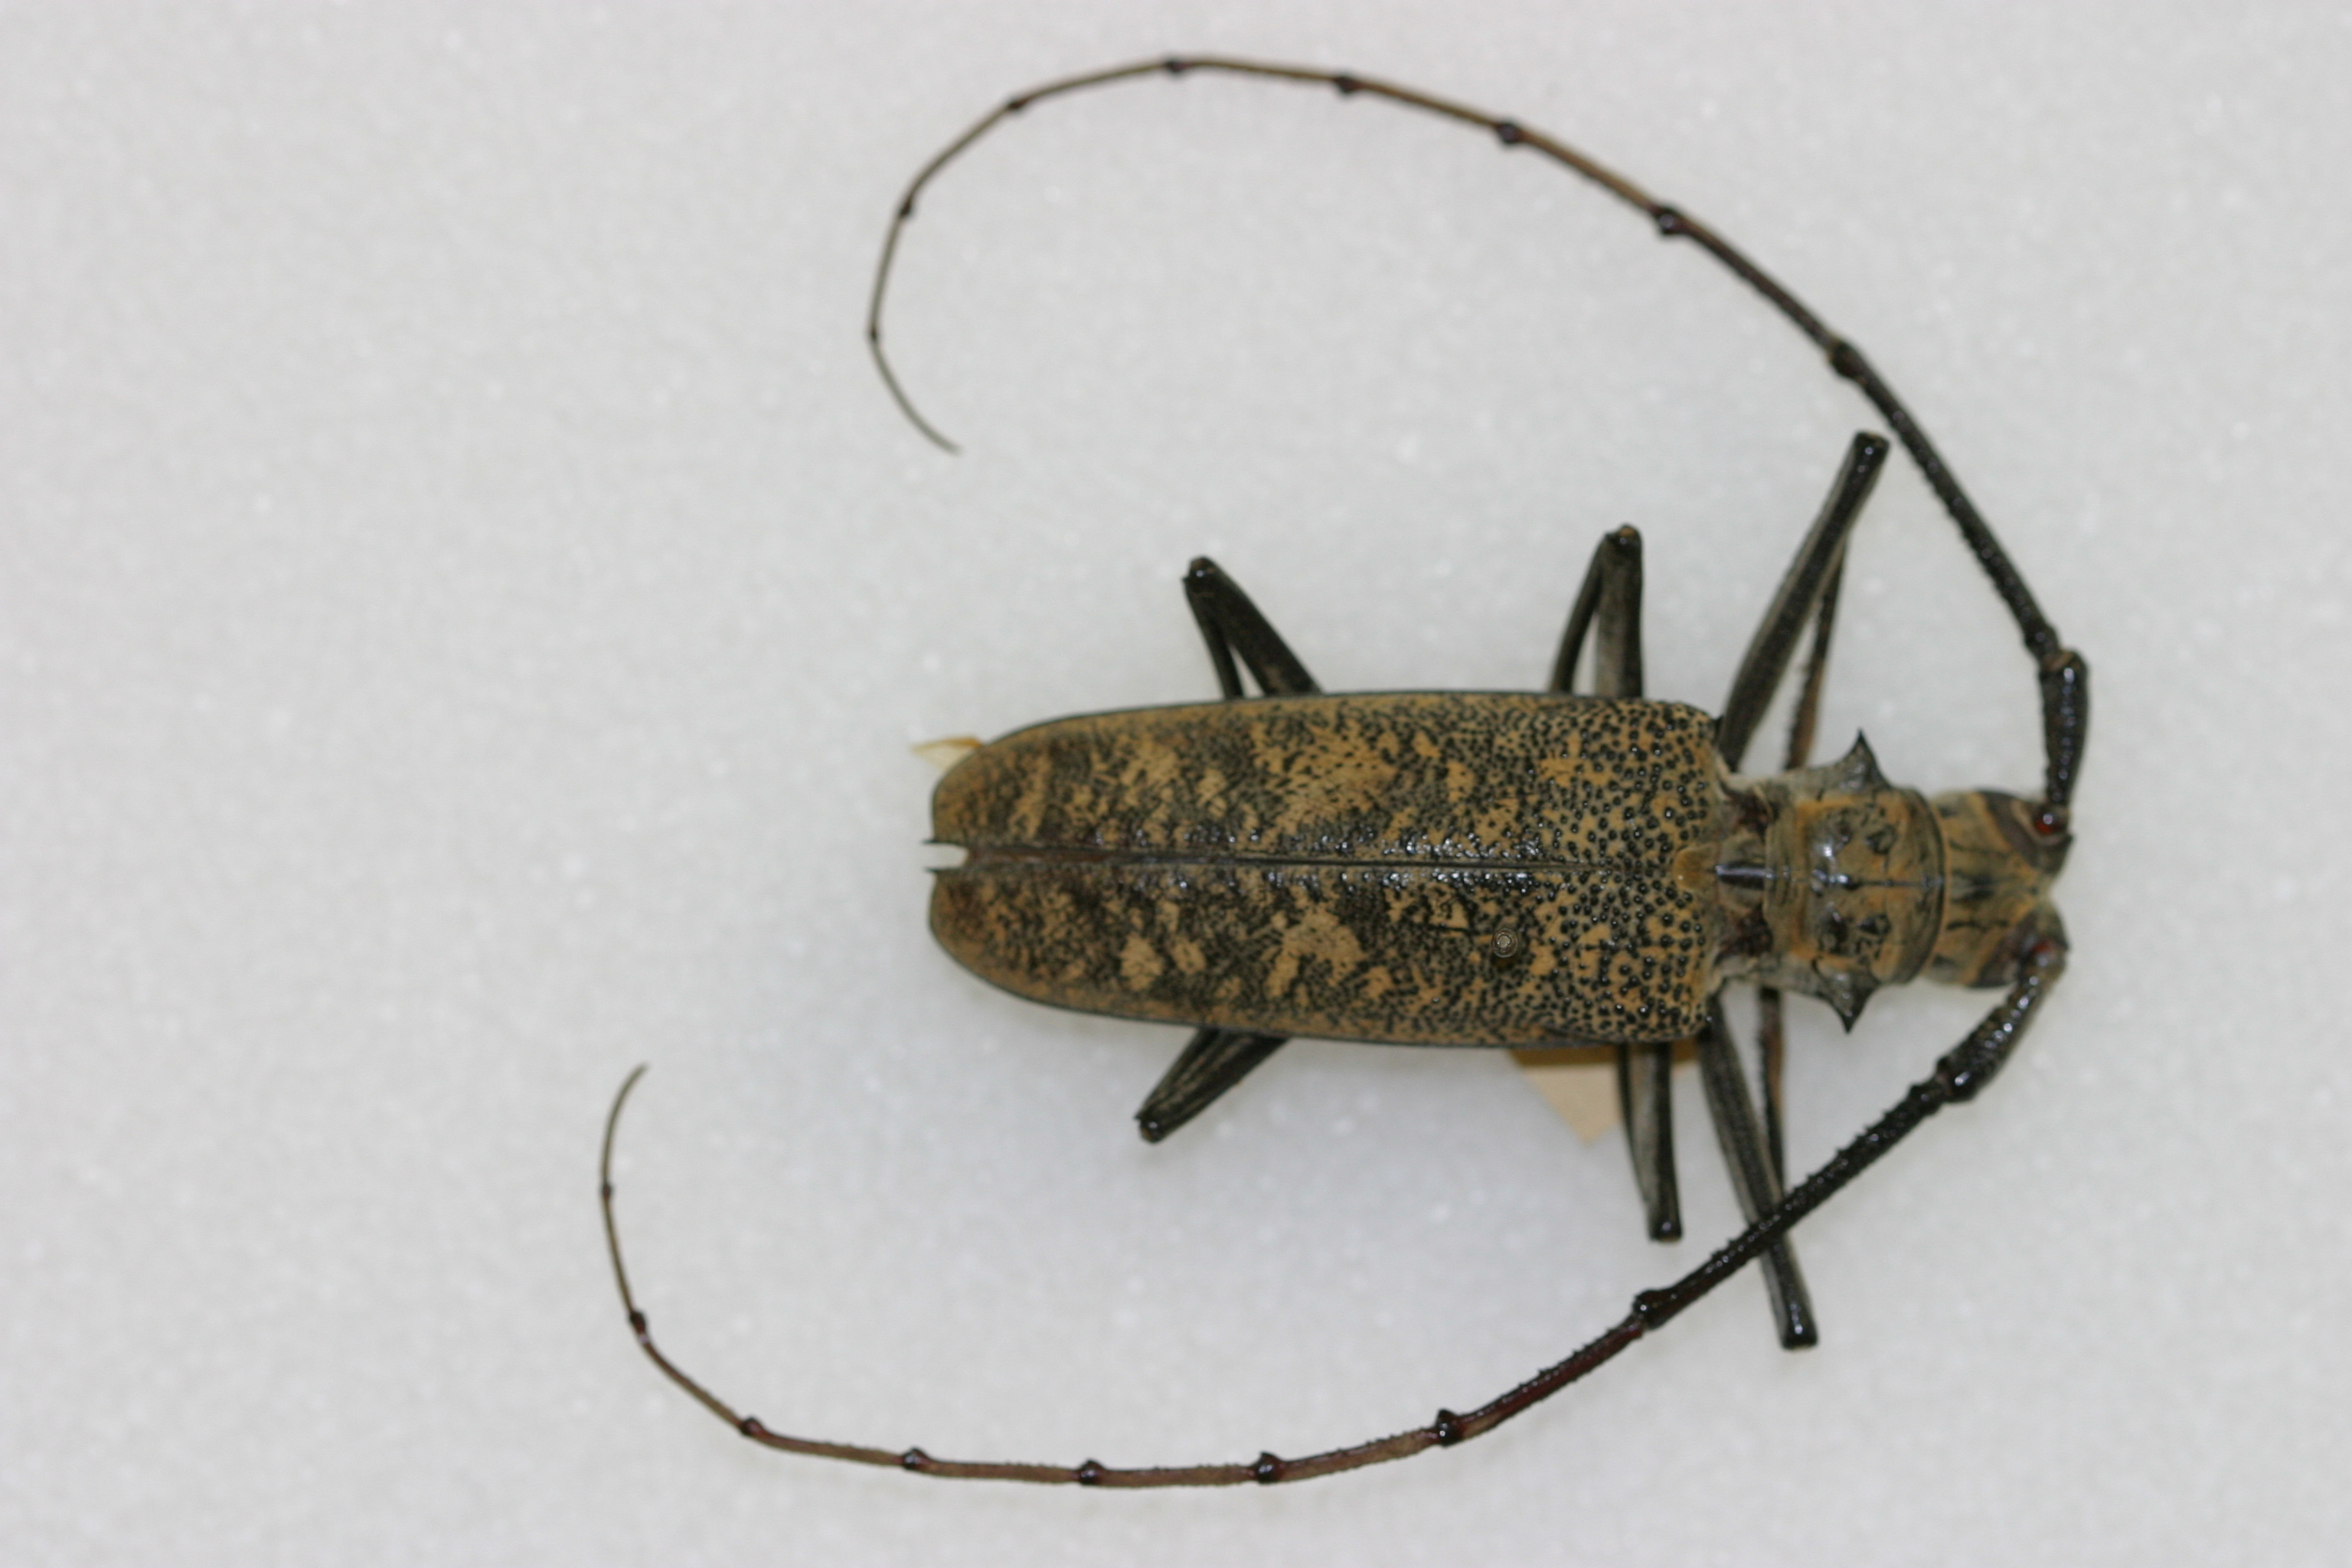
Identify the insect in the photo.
Batocera wyliei
